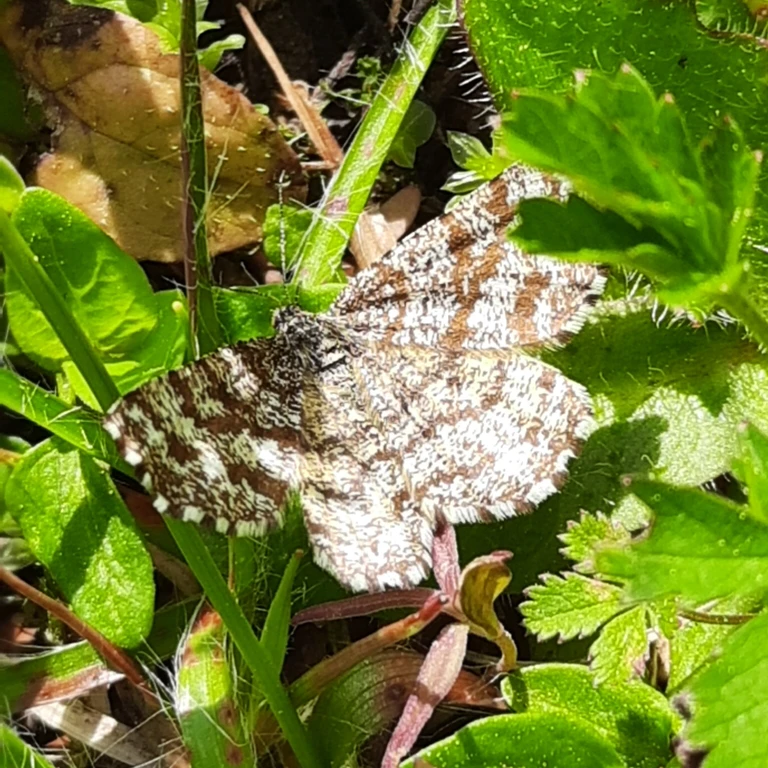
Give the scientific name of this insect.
Ematurga atomaria
